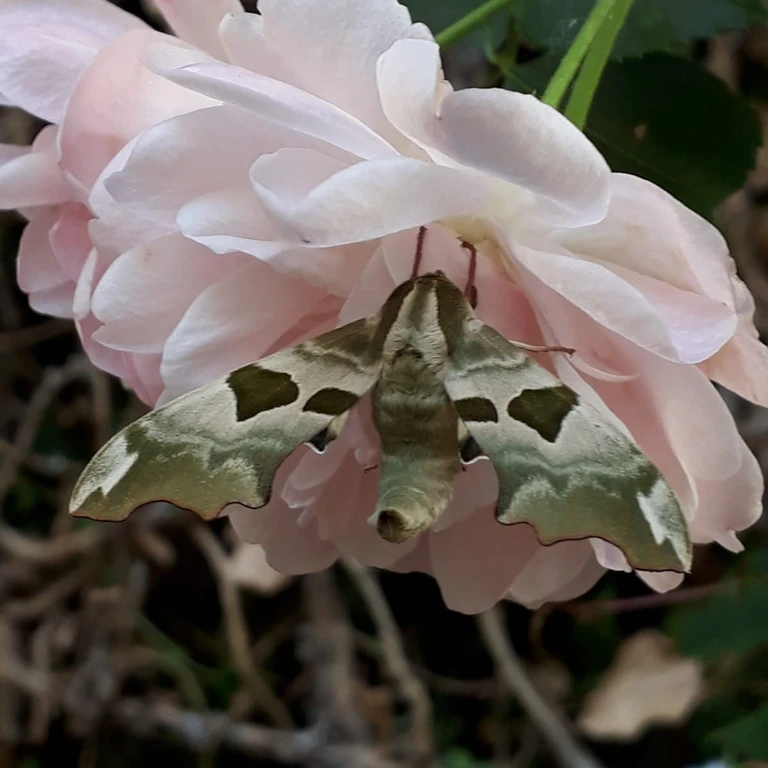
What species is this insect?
Mimas tiliae
